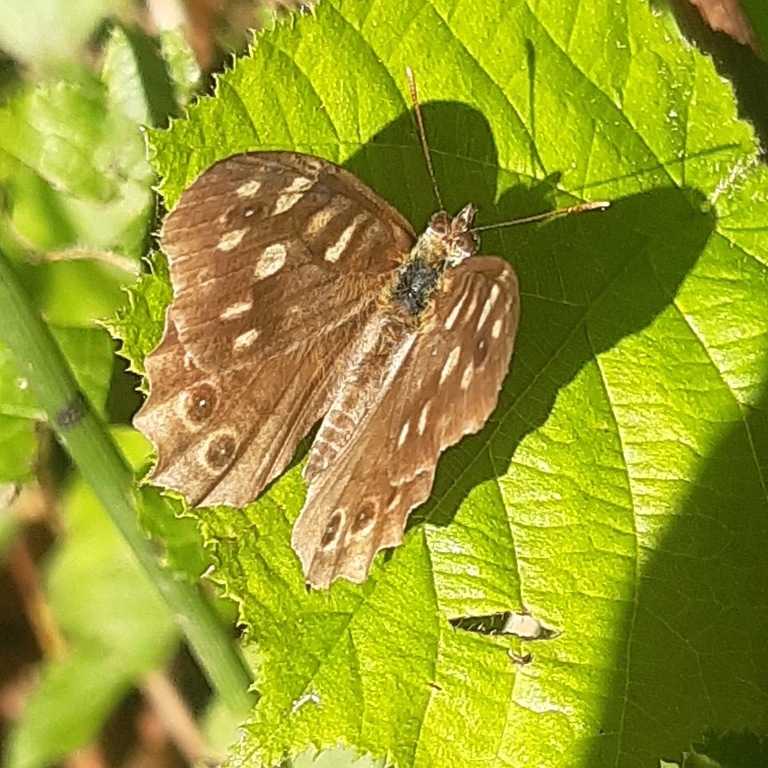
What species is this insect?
Pararge aegeria
